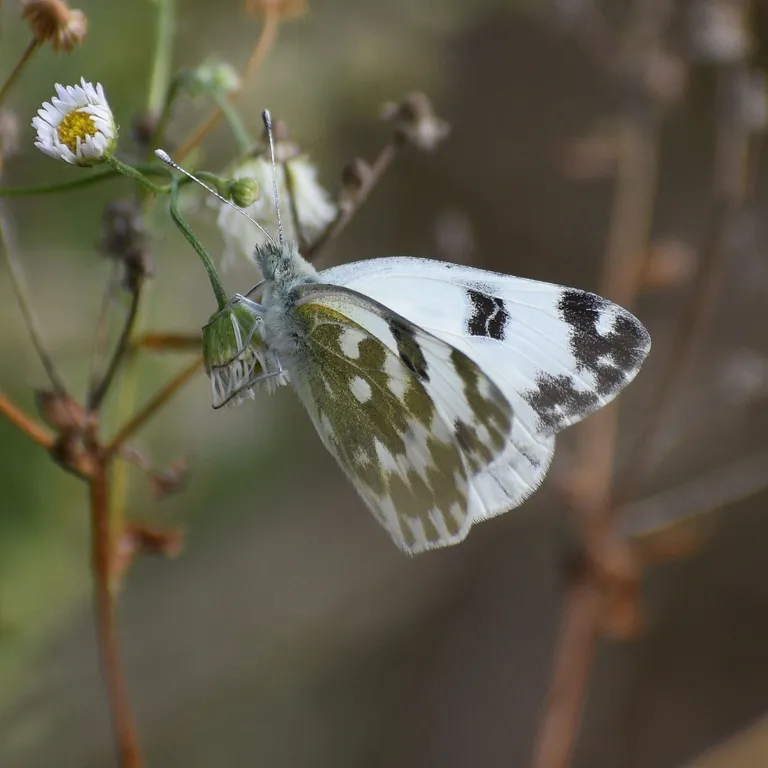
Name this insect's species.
Pontia edusa
